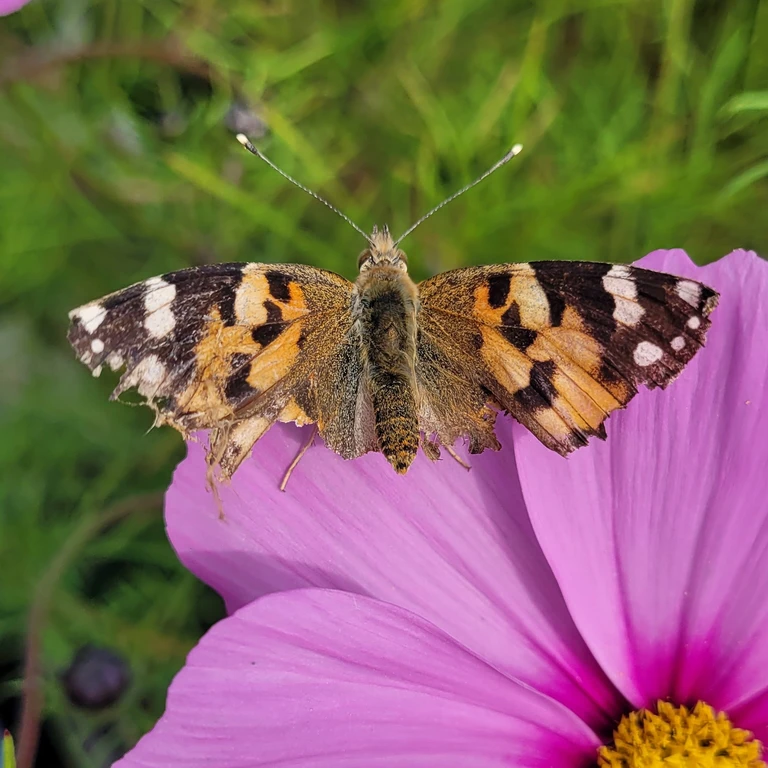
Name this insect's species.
Vanessa cardui
